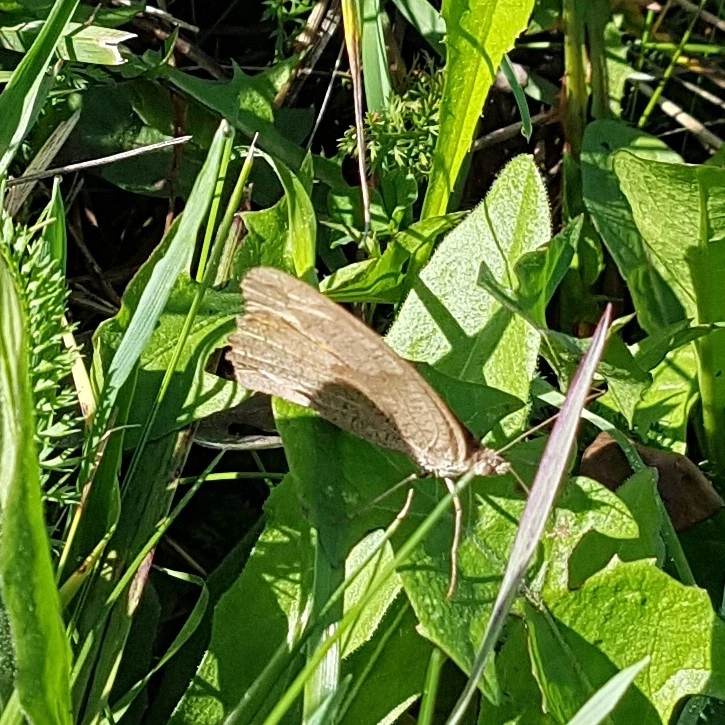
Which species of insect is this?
Maniola jurtina
